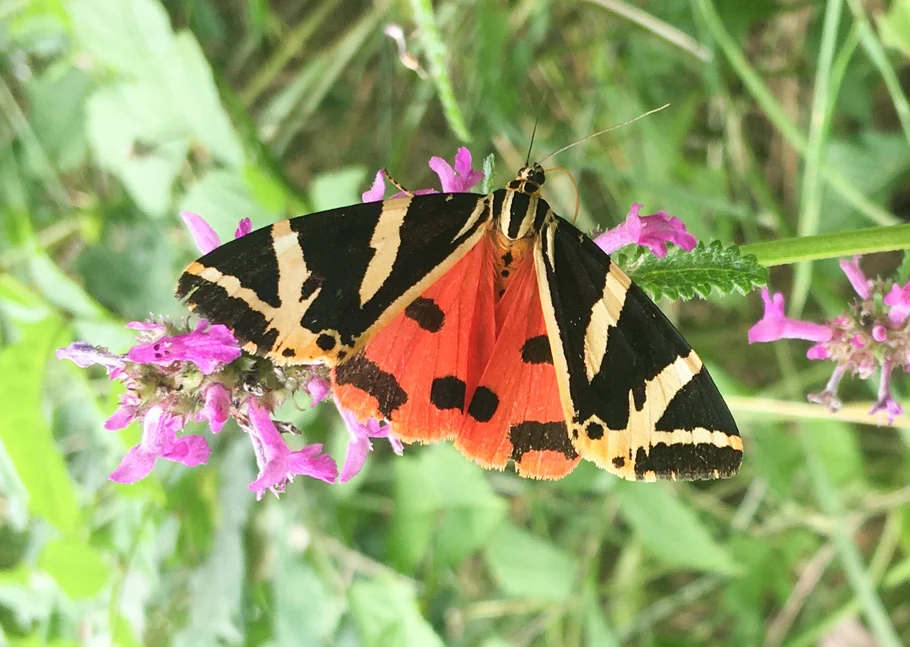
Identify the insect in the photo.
Euplagia quadripunctaria
